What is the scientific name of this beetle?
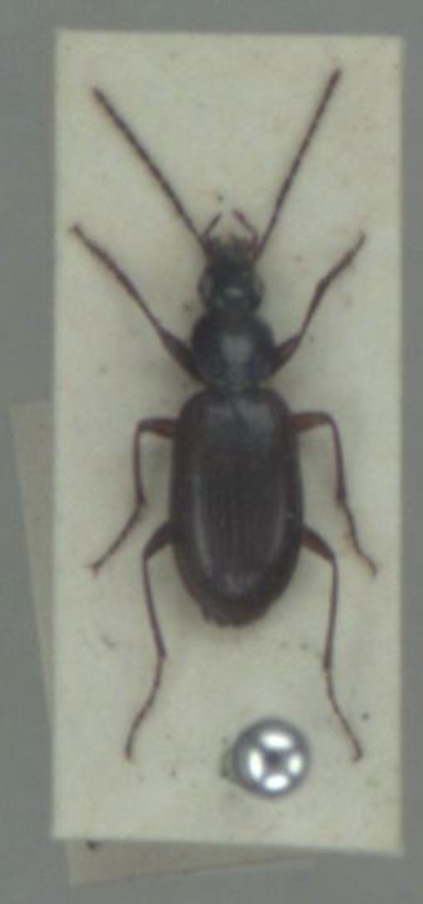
Agonum thoreyi
